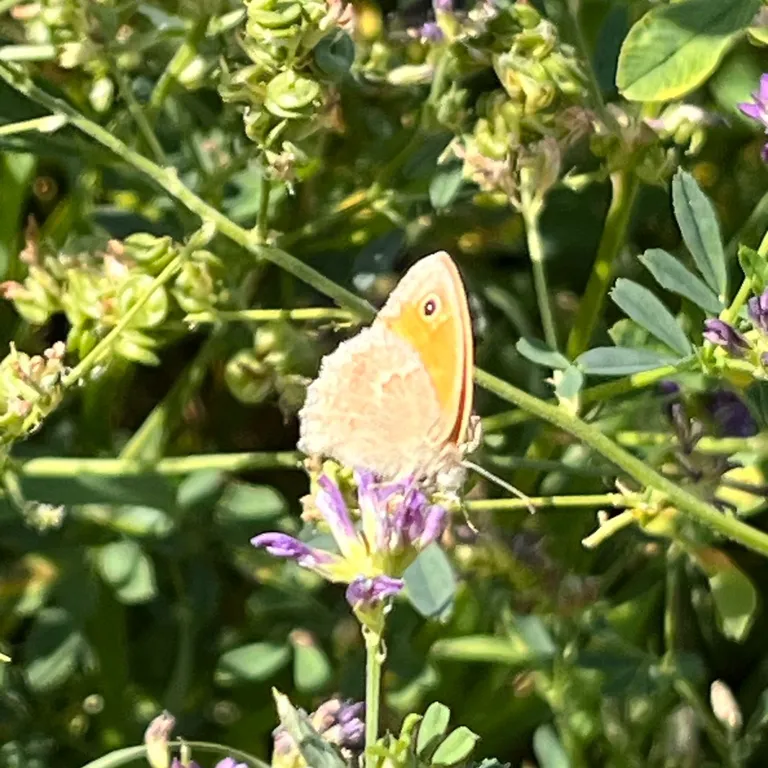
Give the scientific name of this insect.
Coenonympha pamphilus
